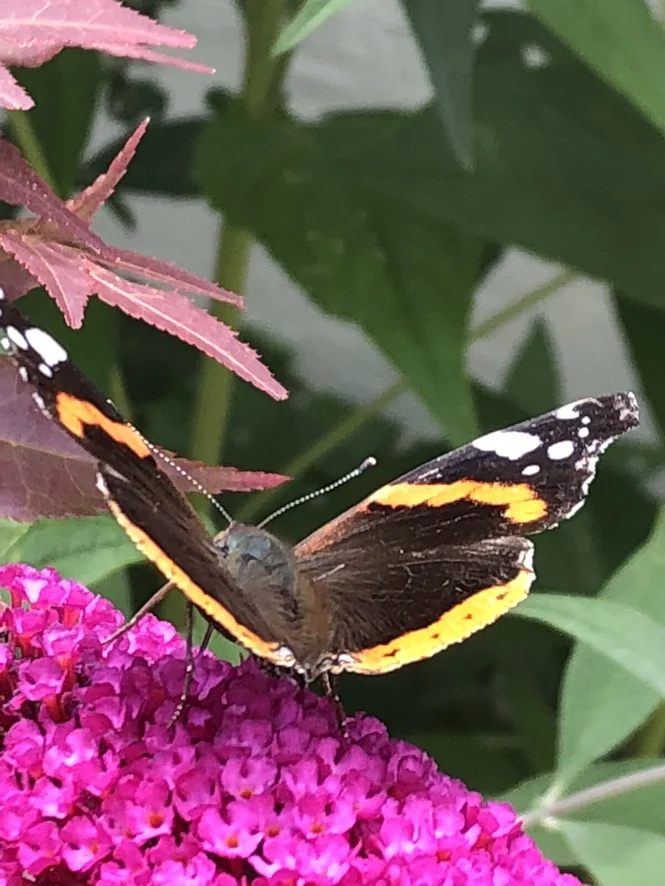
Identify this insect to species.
Vanessa atalanta
